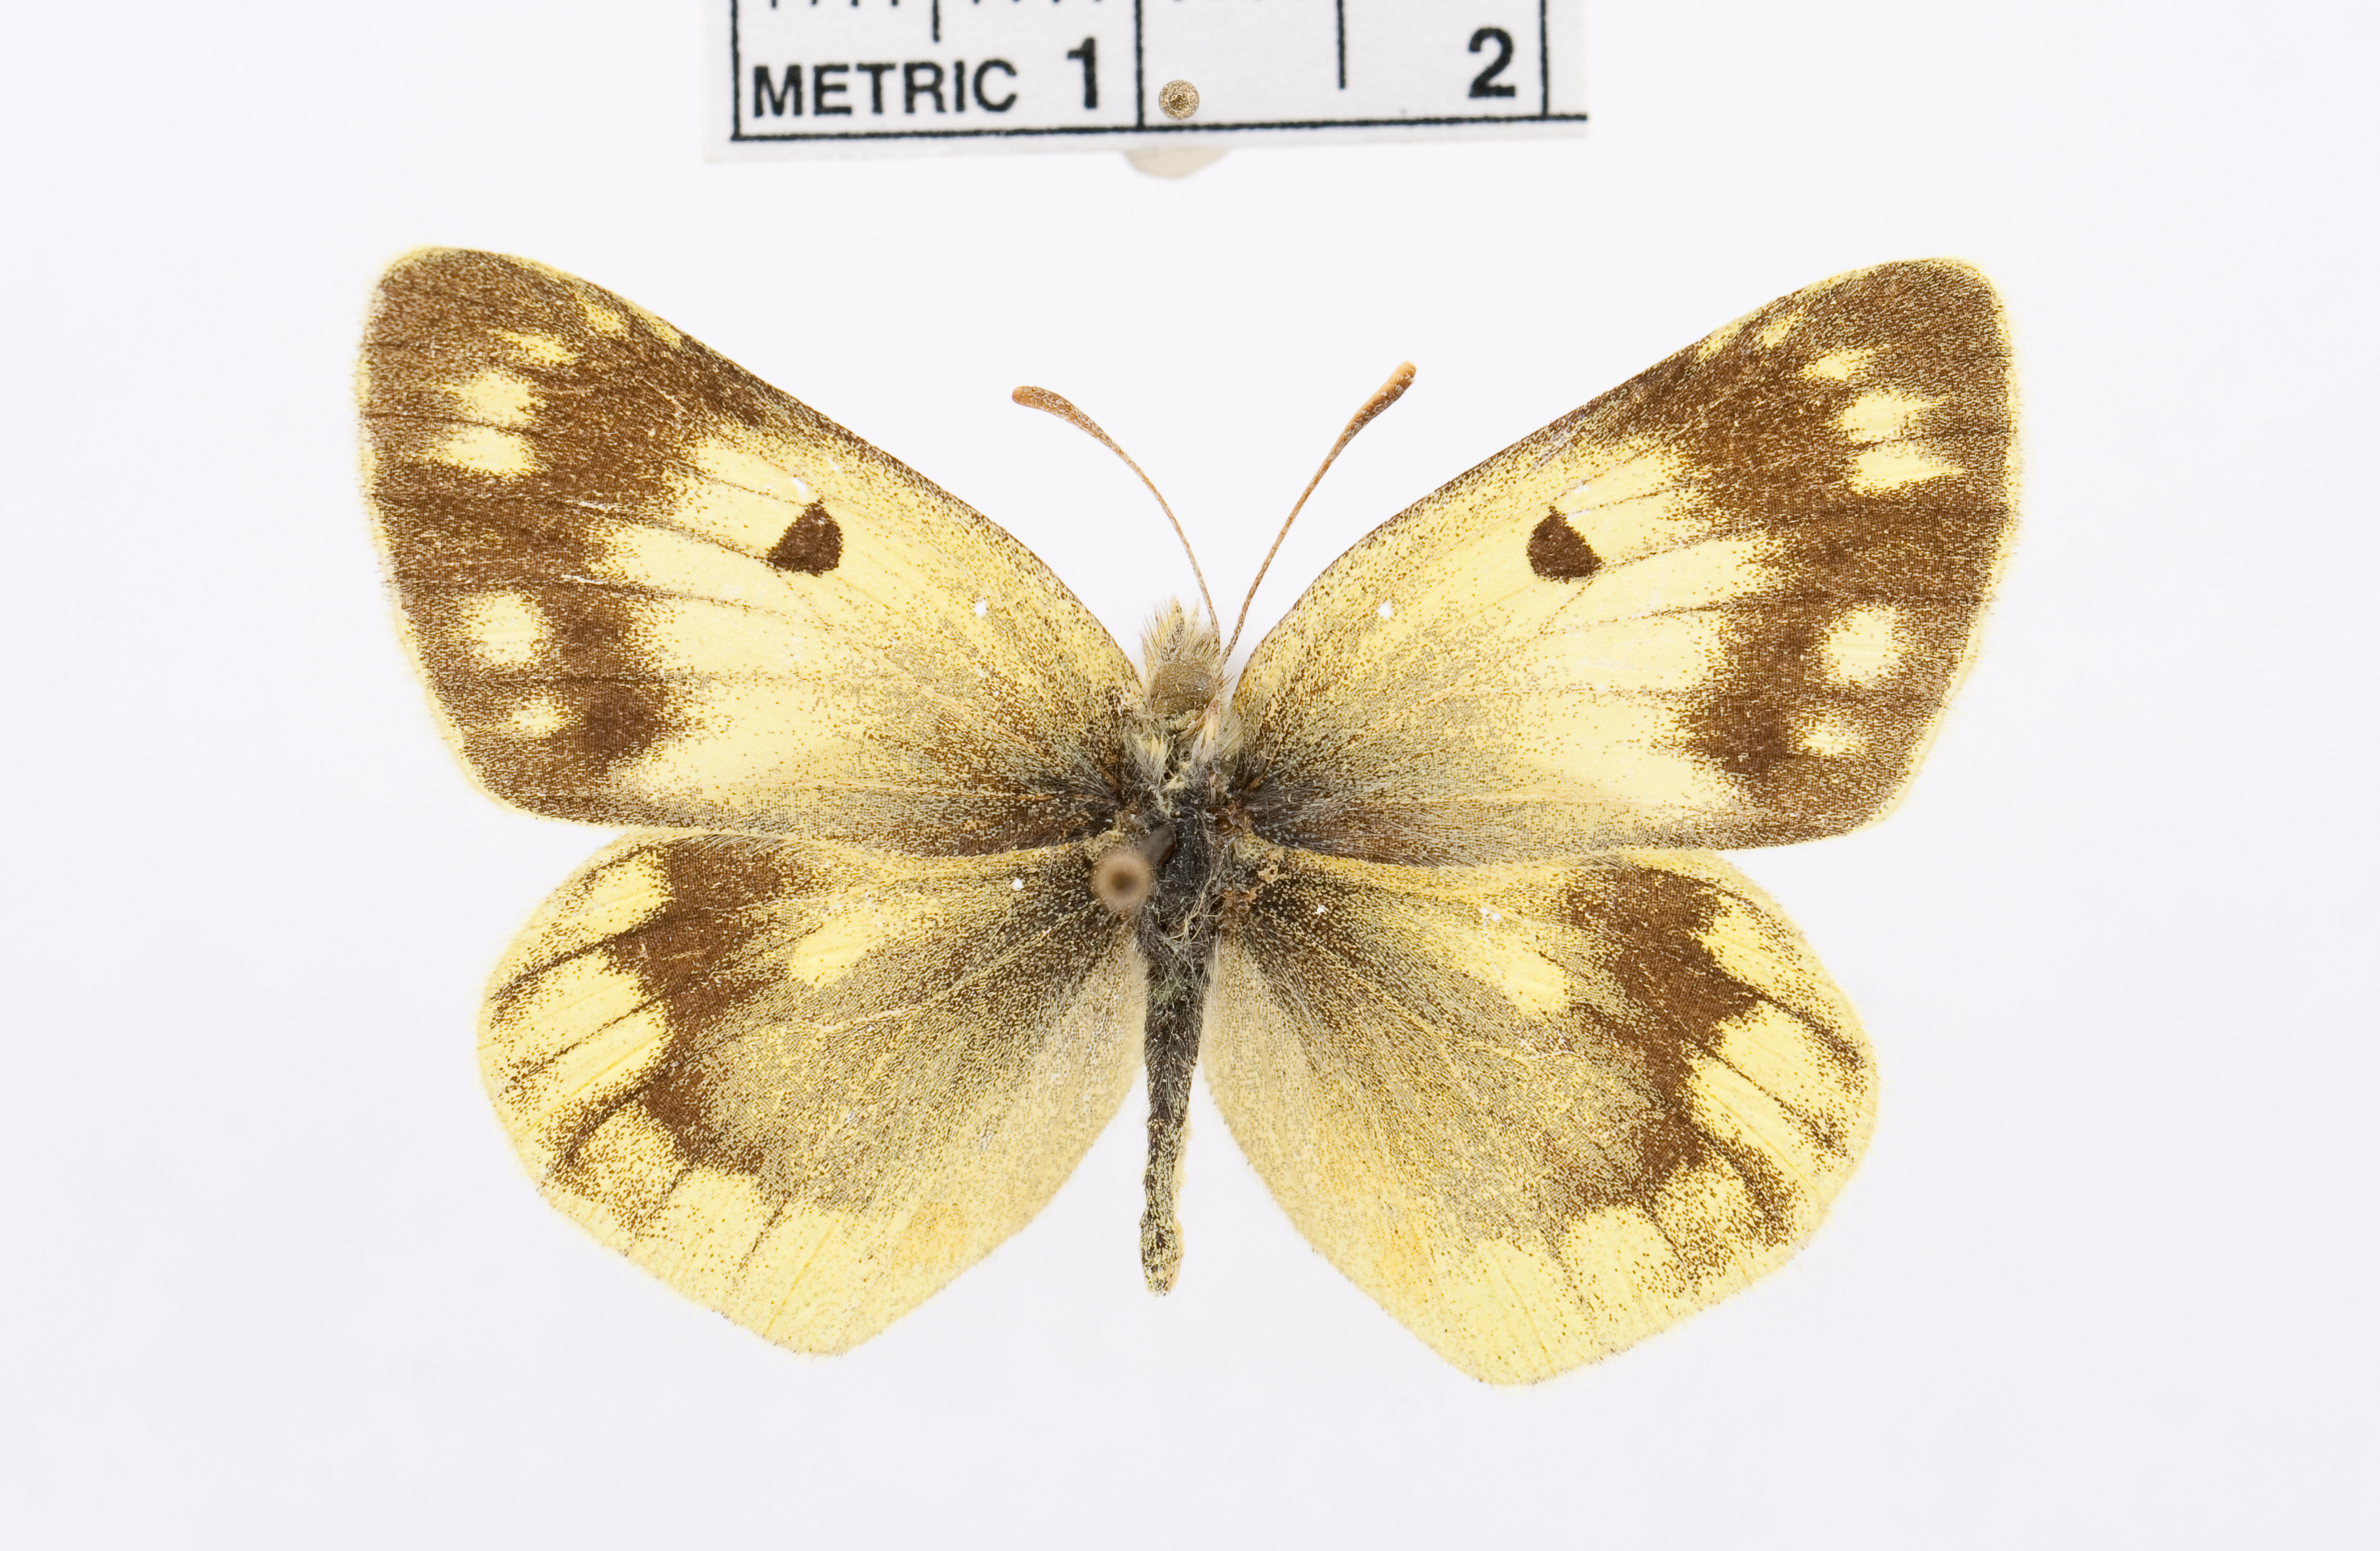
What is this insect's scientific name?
Colias alpherakii
